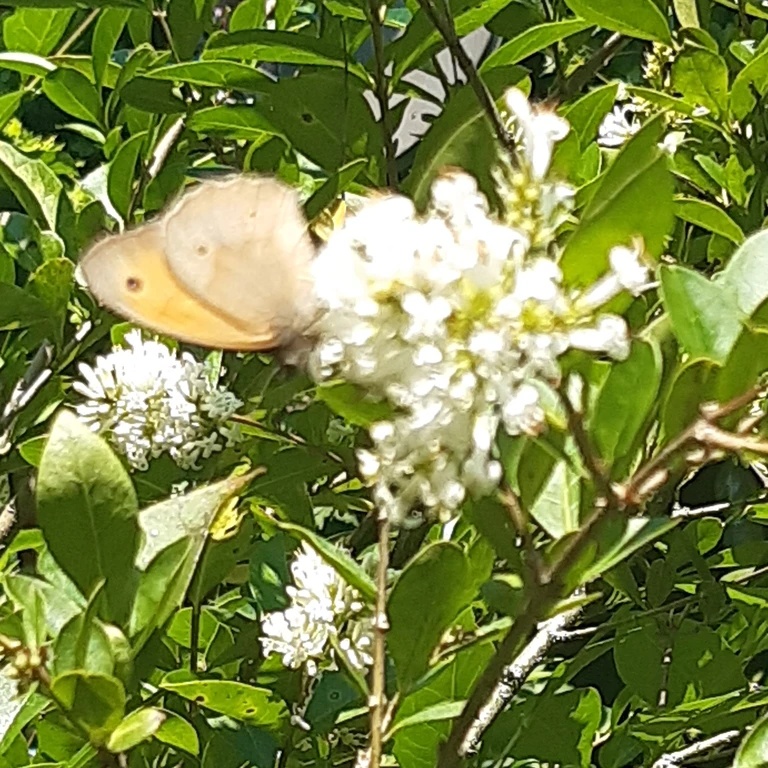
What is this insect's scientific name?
Maniola jurtina
